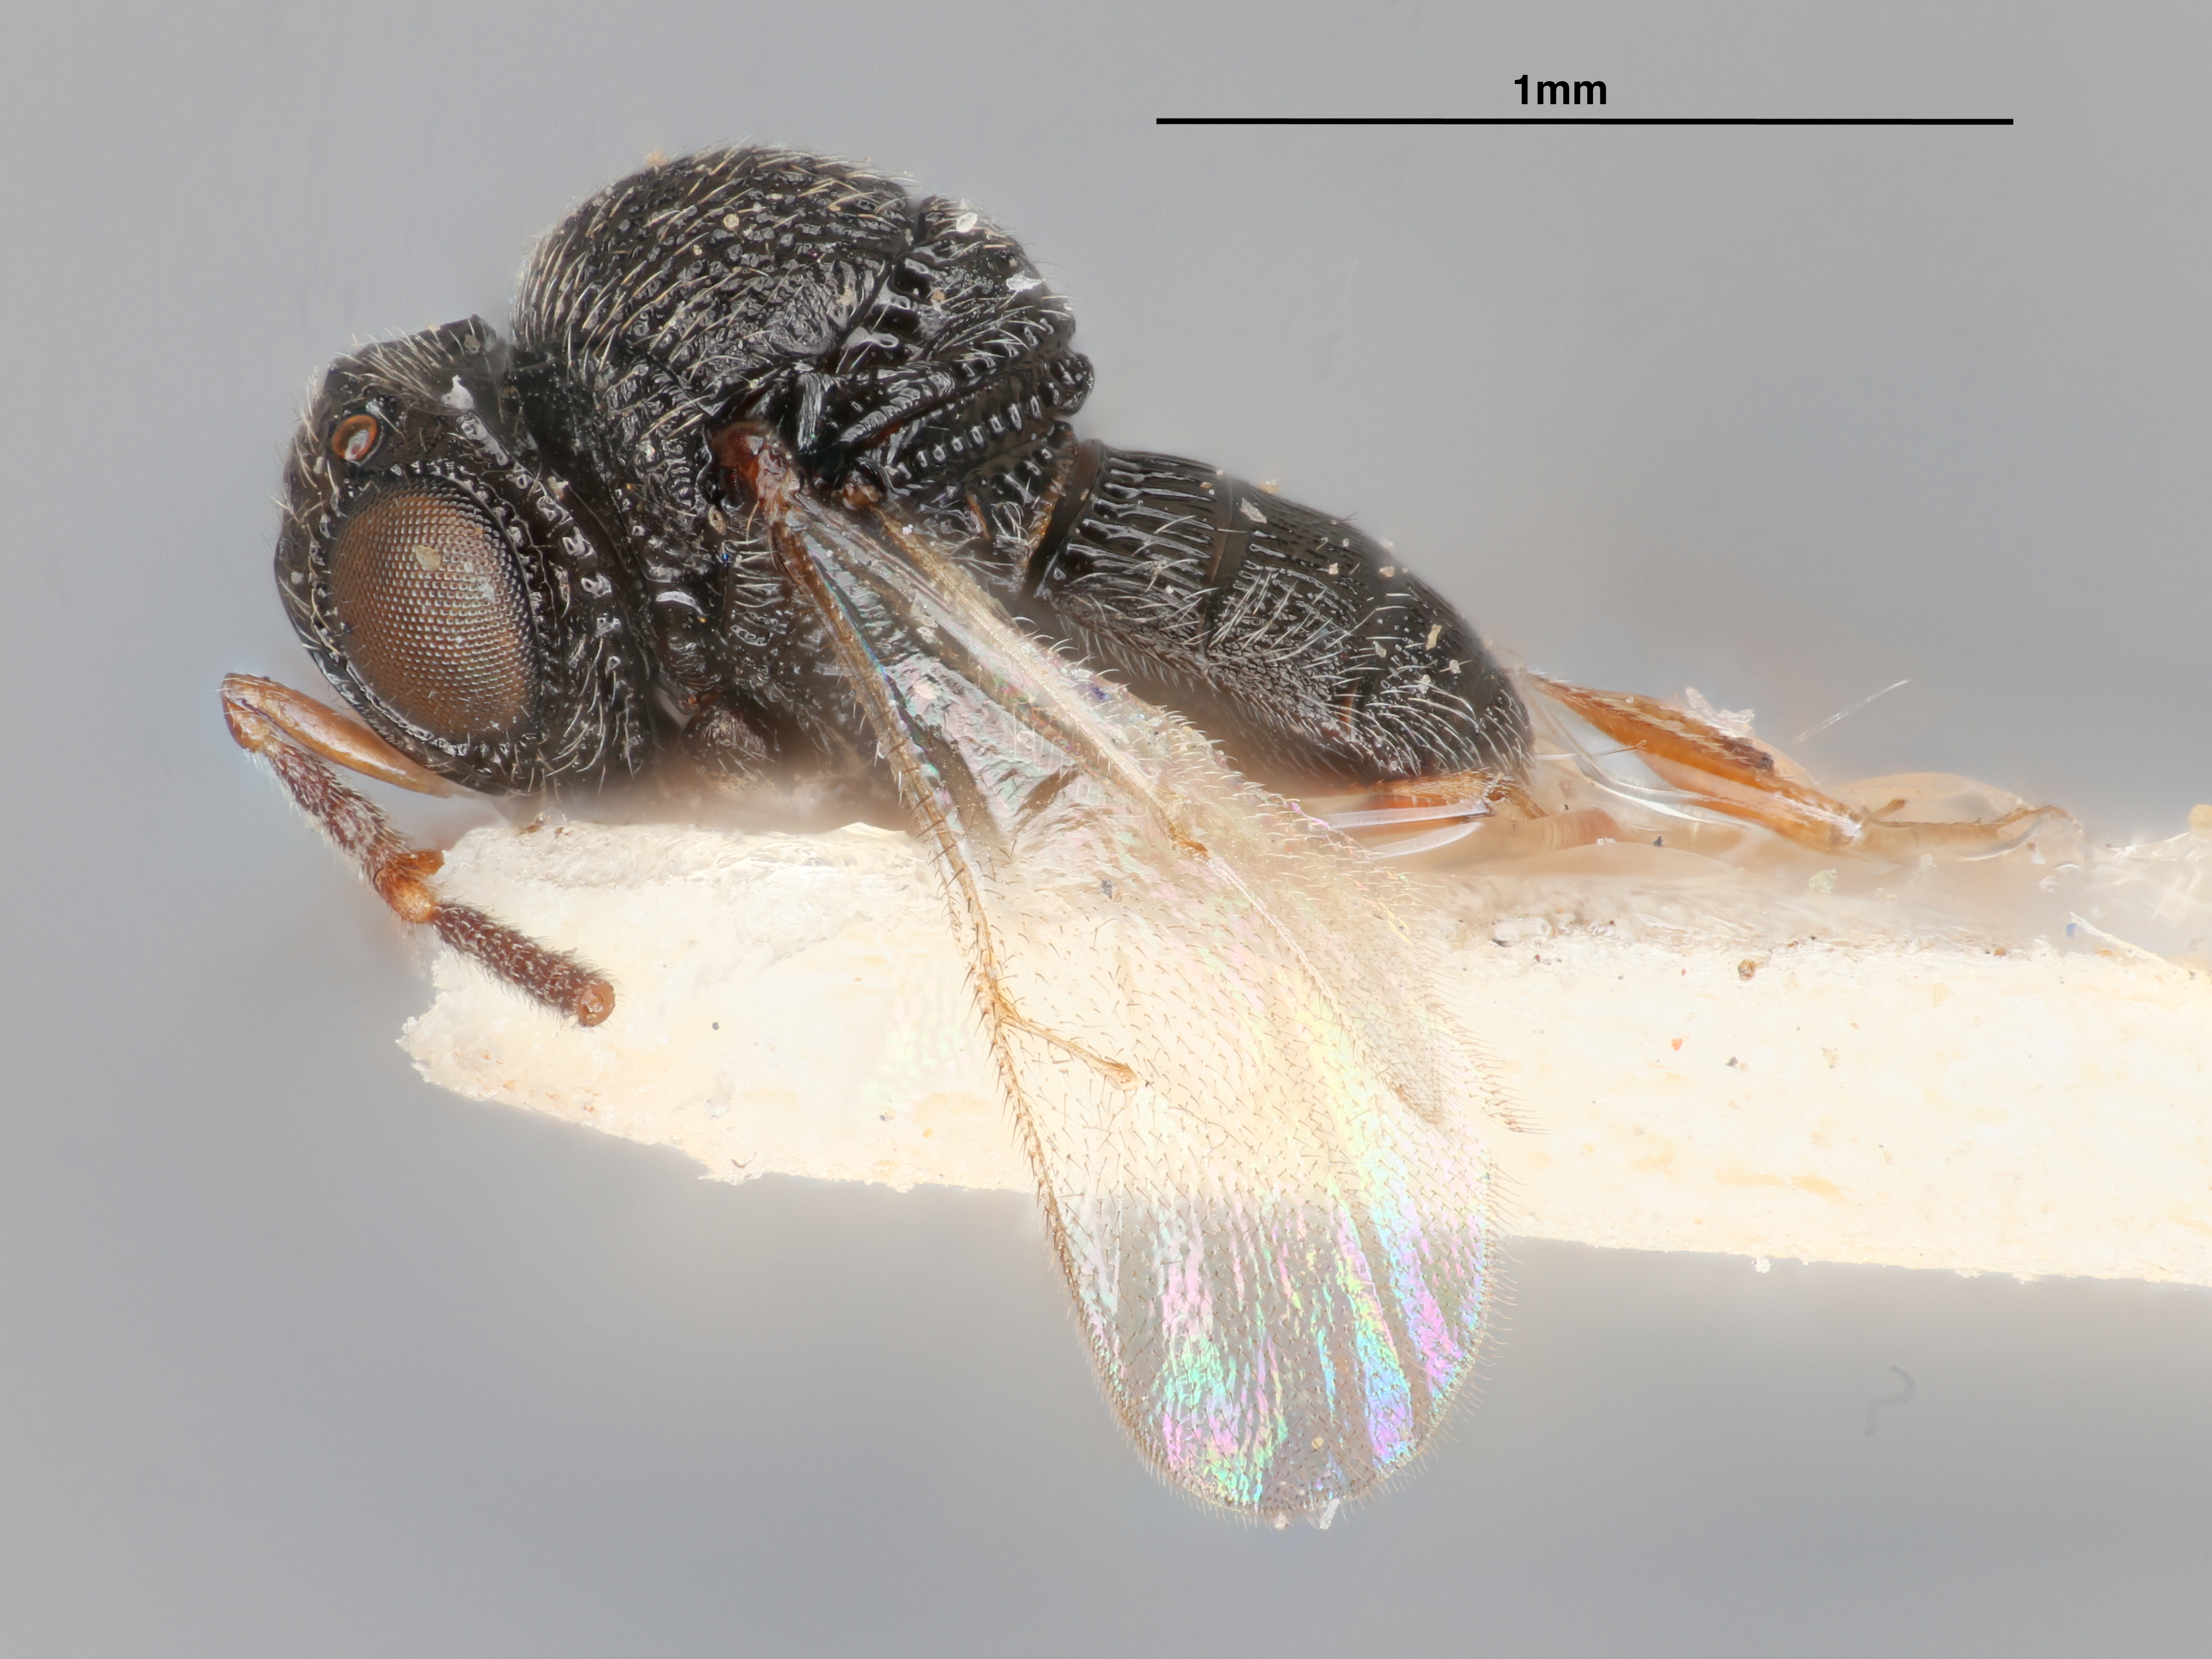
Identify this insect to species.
Gryon mudugeriensis
